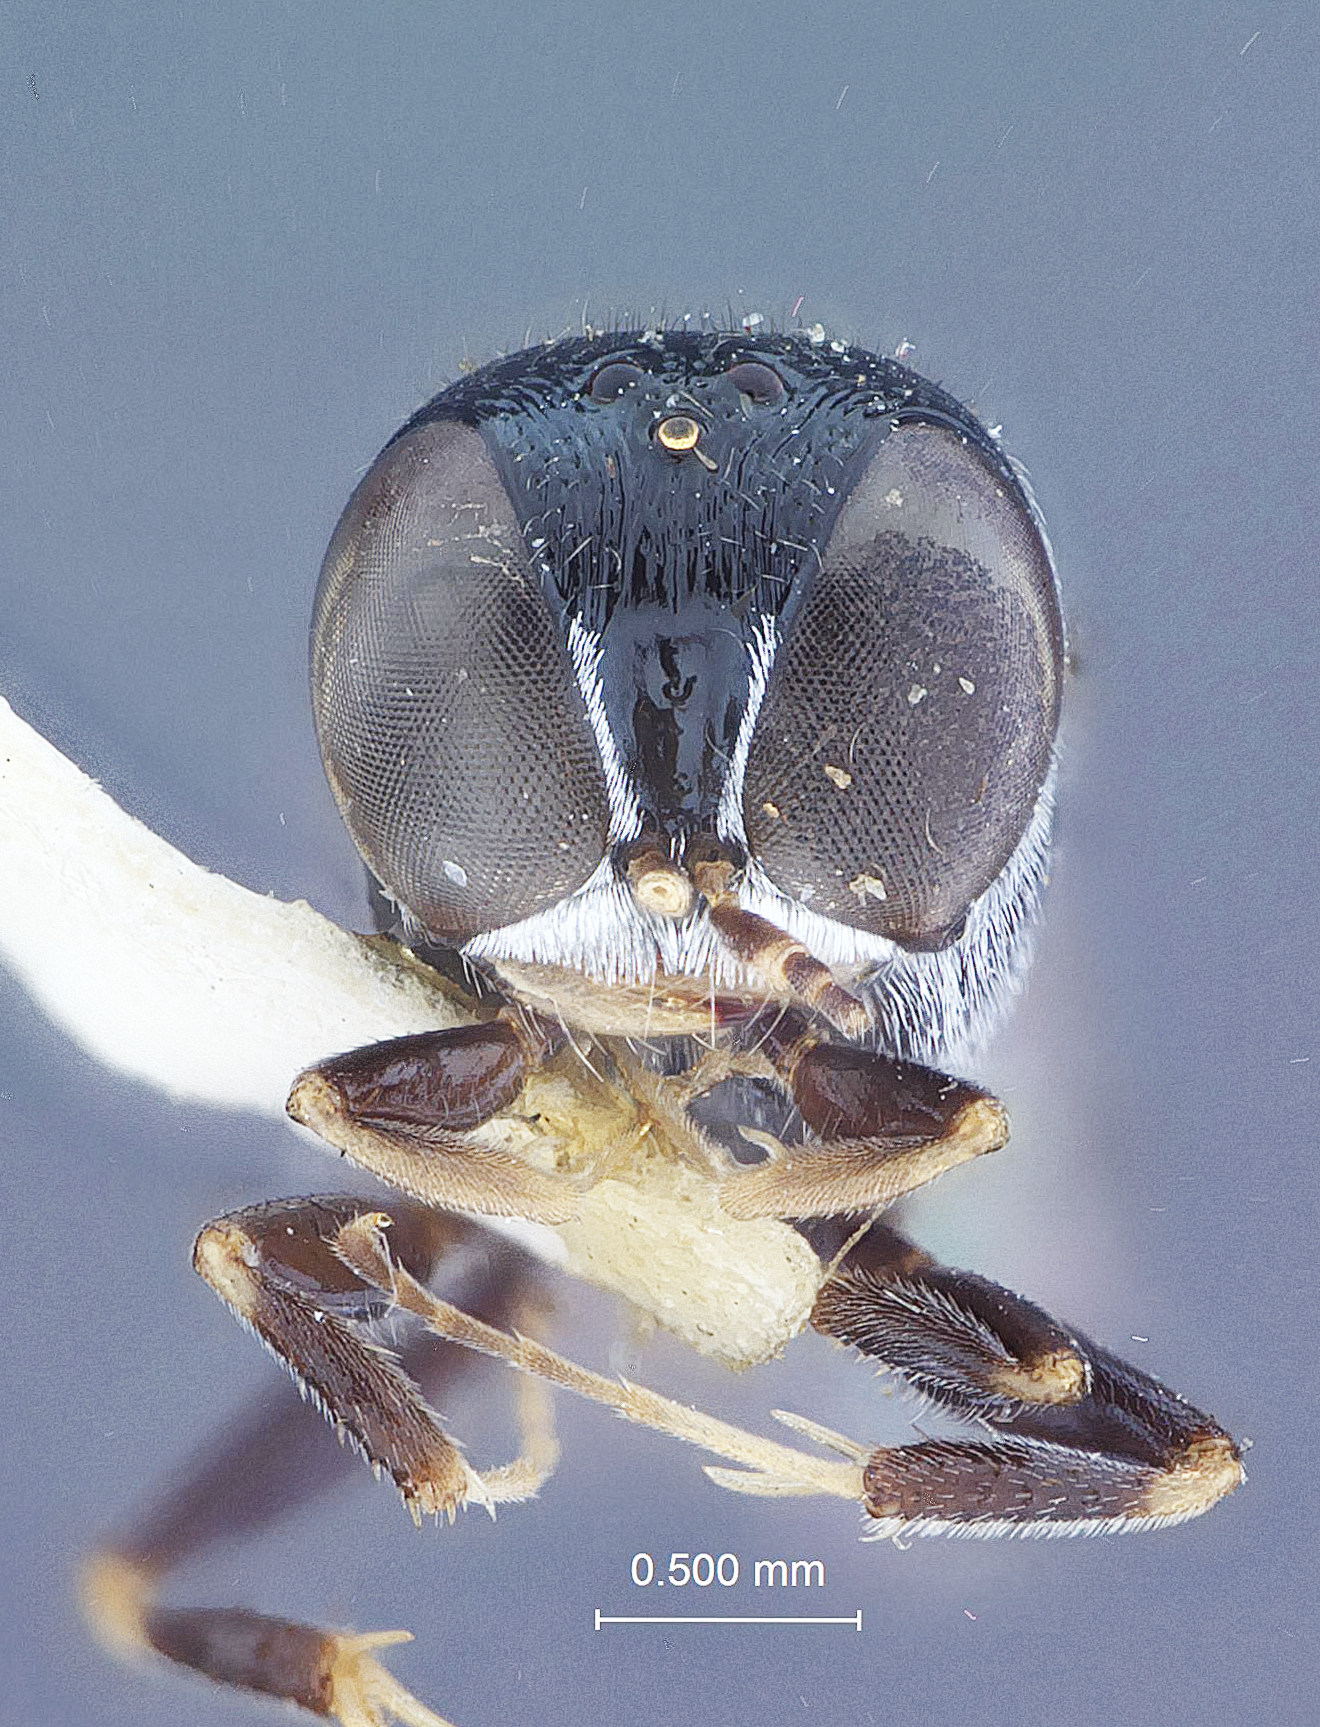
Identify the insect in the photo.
Moniaecera chontale
